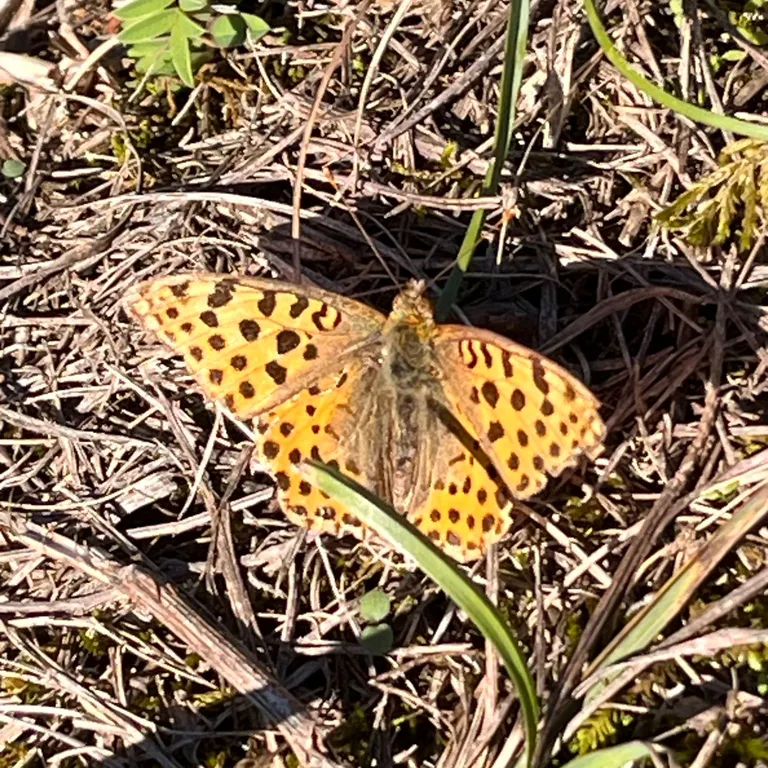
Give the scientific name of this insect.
Issoria lathonia
